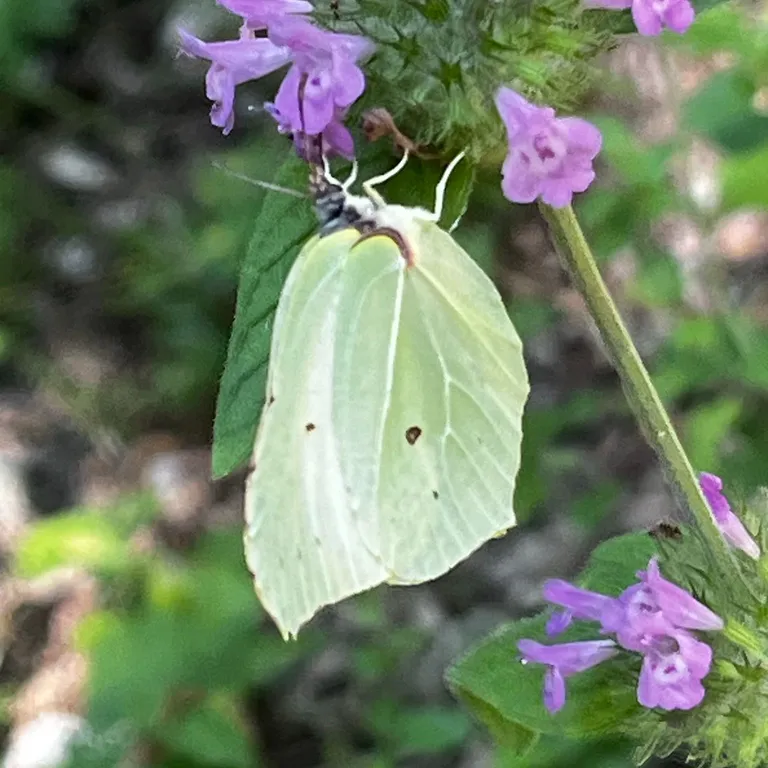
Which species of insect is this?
Gonepteryx rhamni
